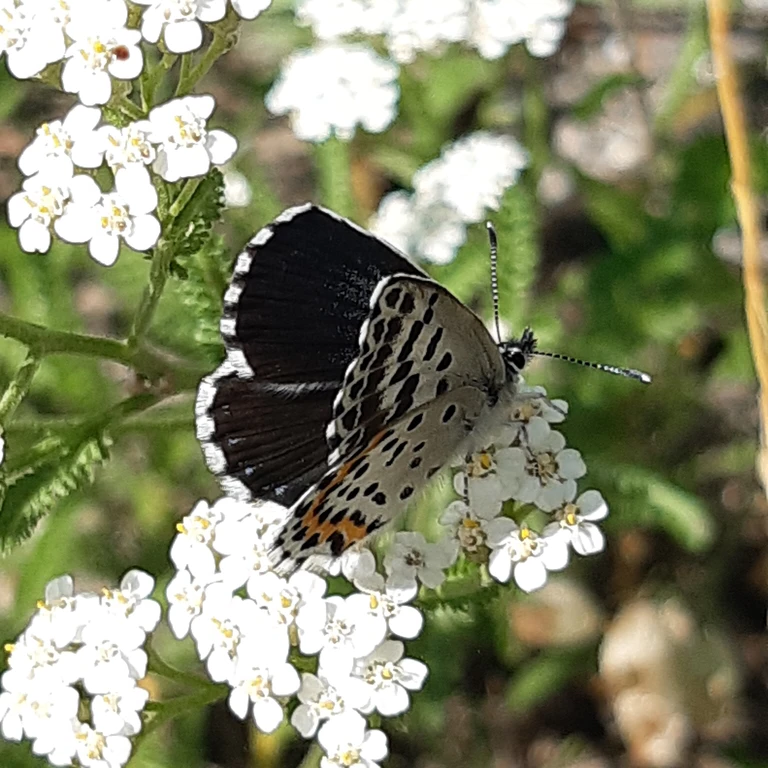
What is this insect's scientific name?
Scolitantides orion
